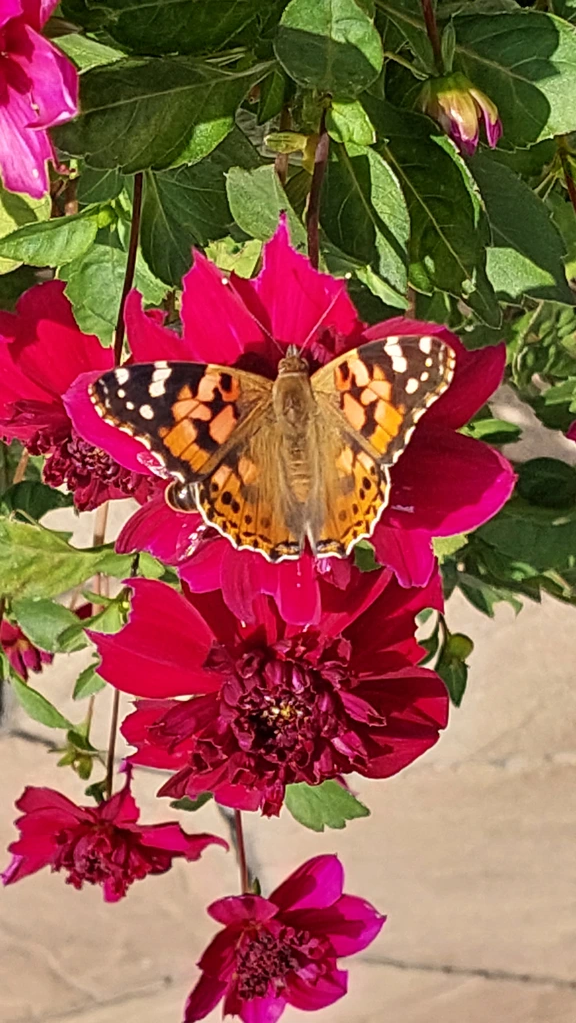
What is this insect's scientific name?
Vanessa cardui
